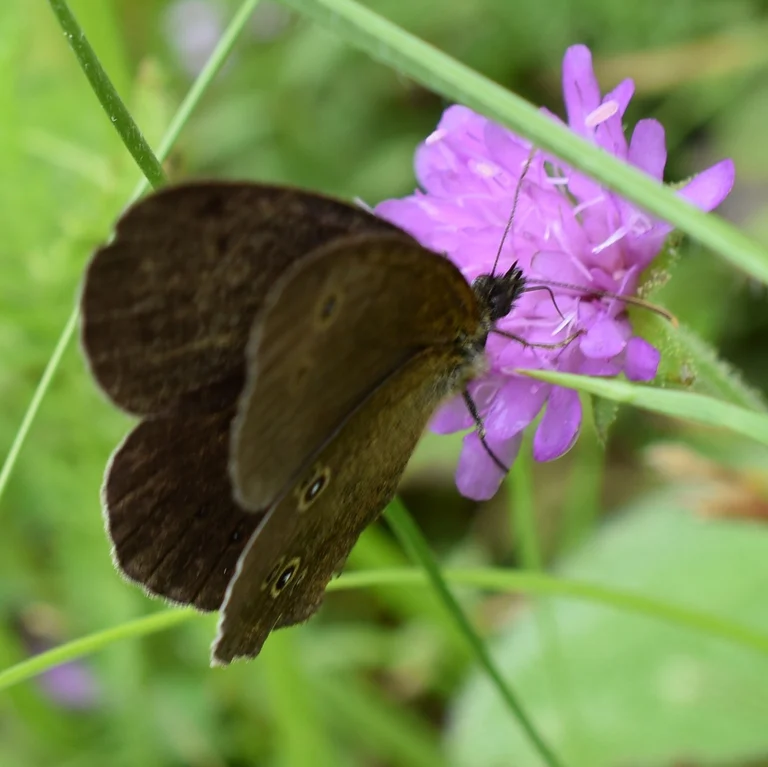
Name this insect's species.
Aphantopus hyperantus
